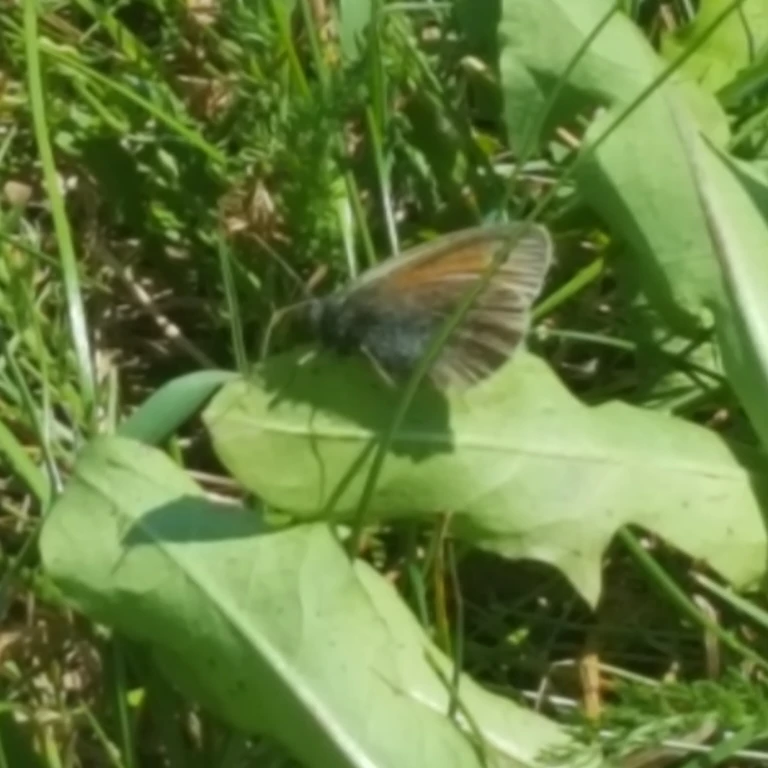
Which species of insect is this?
Coenonympha pamphilus
